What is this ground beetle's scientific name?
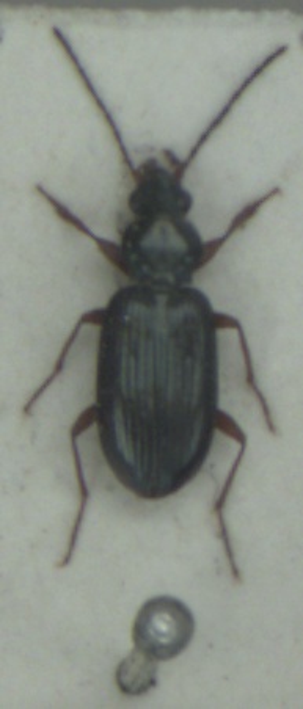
Bembidion decorum
